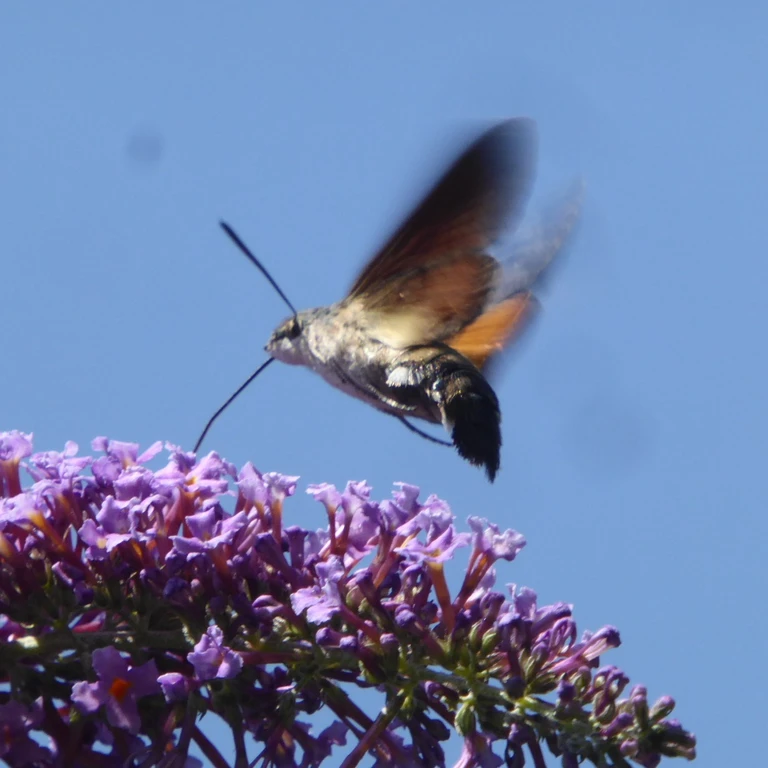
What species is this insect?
Macroglossum stellatarum
